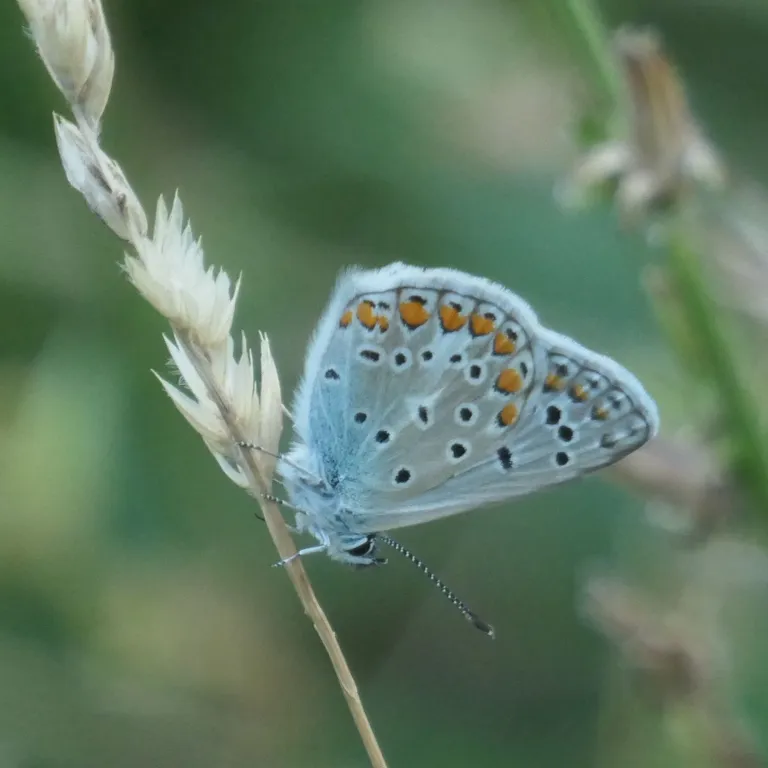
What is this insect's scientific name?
Polyommatus icarus
